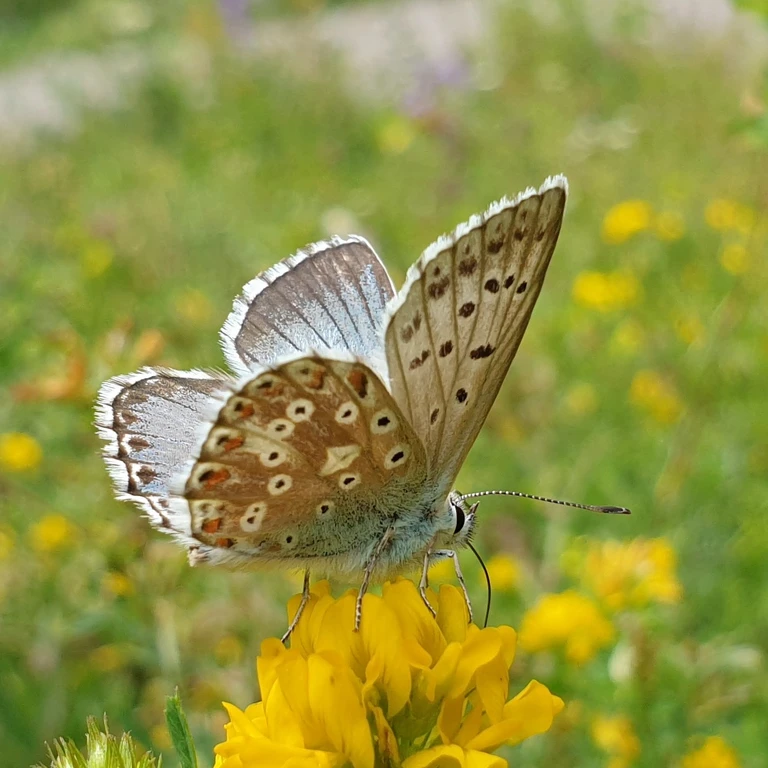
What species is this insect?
Lysandra coridon
